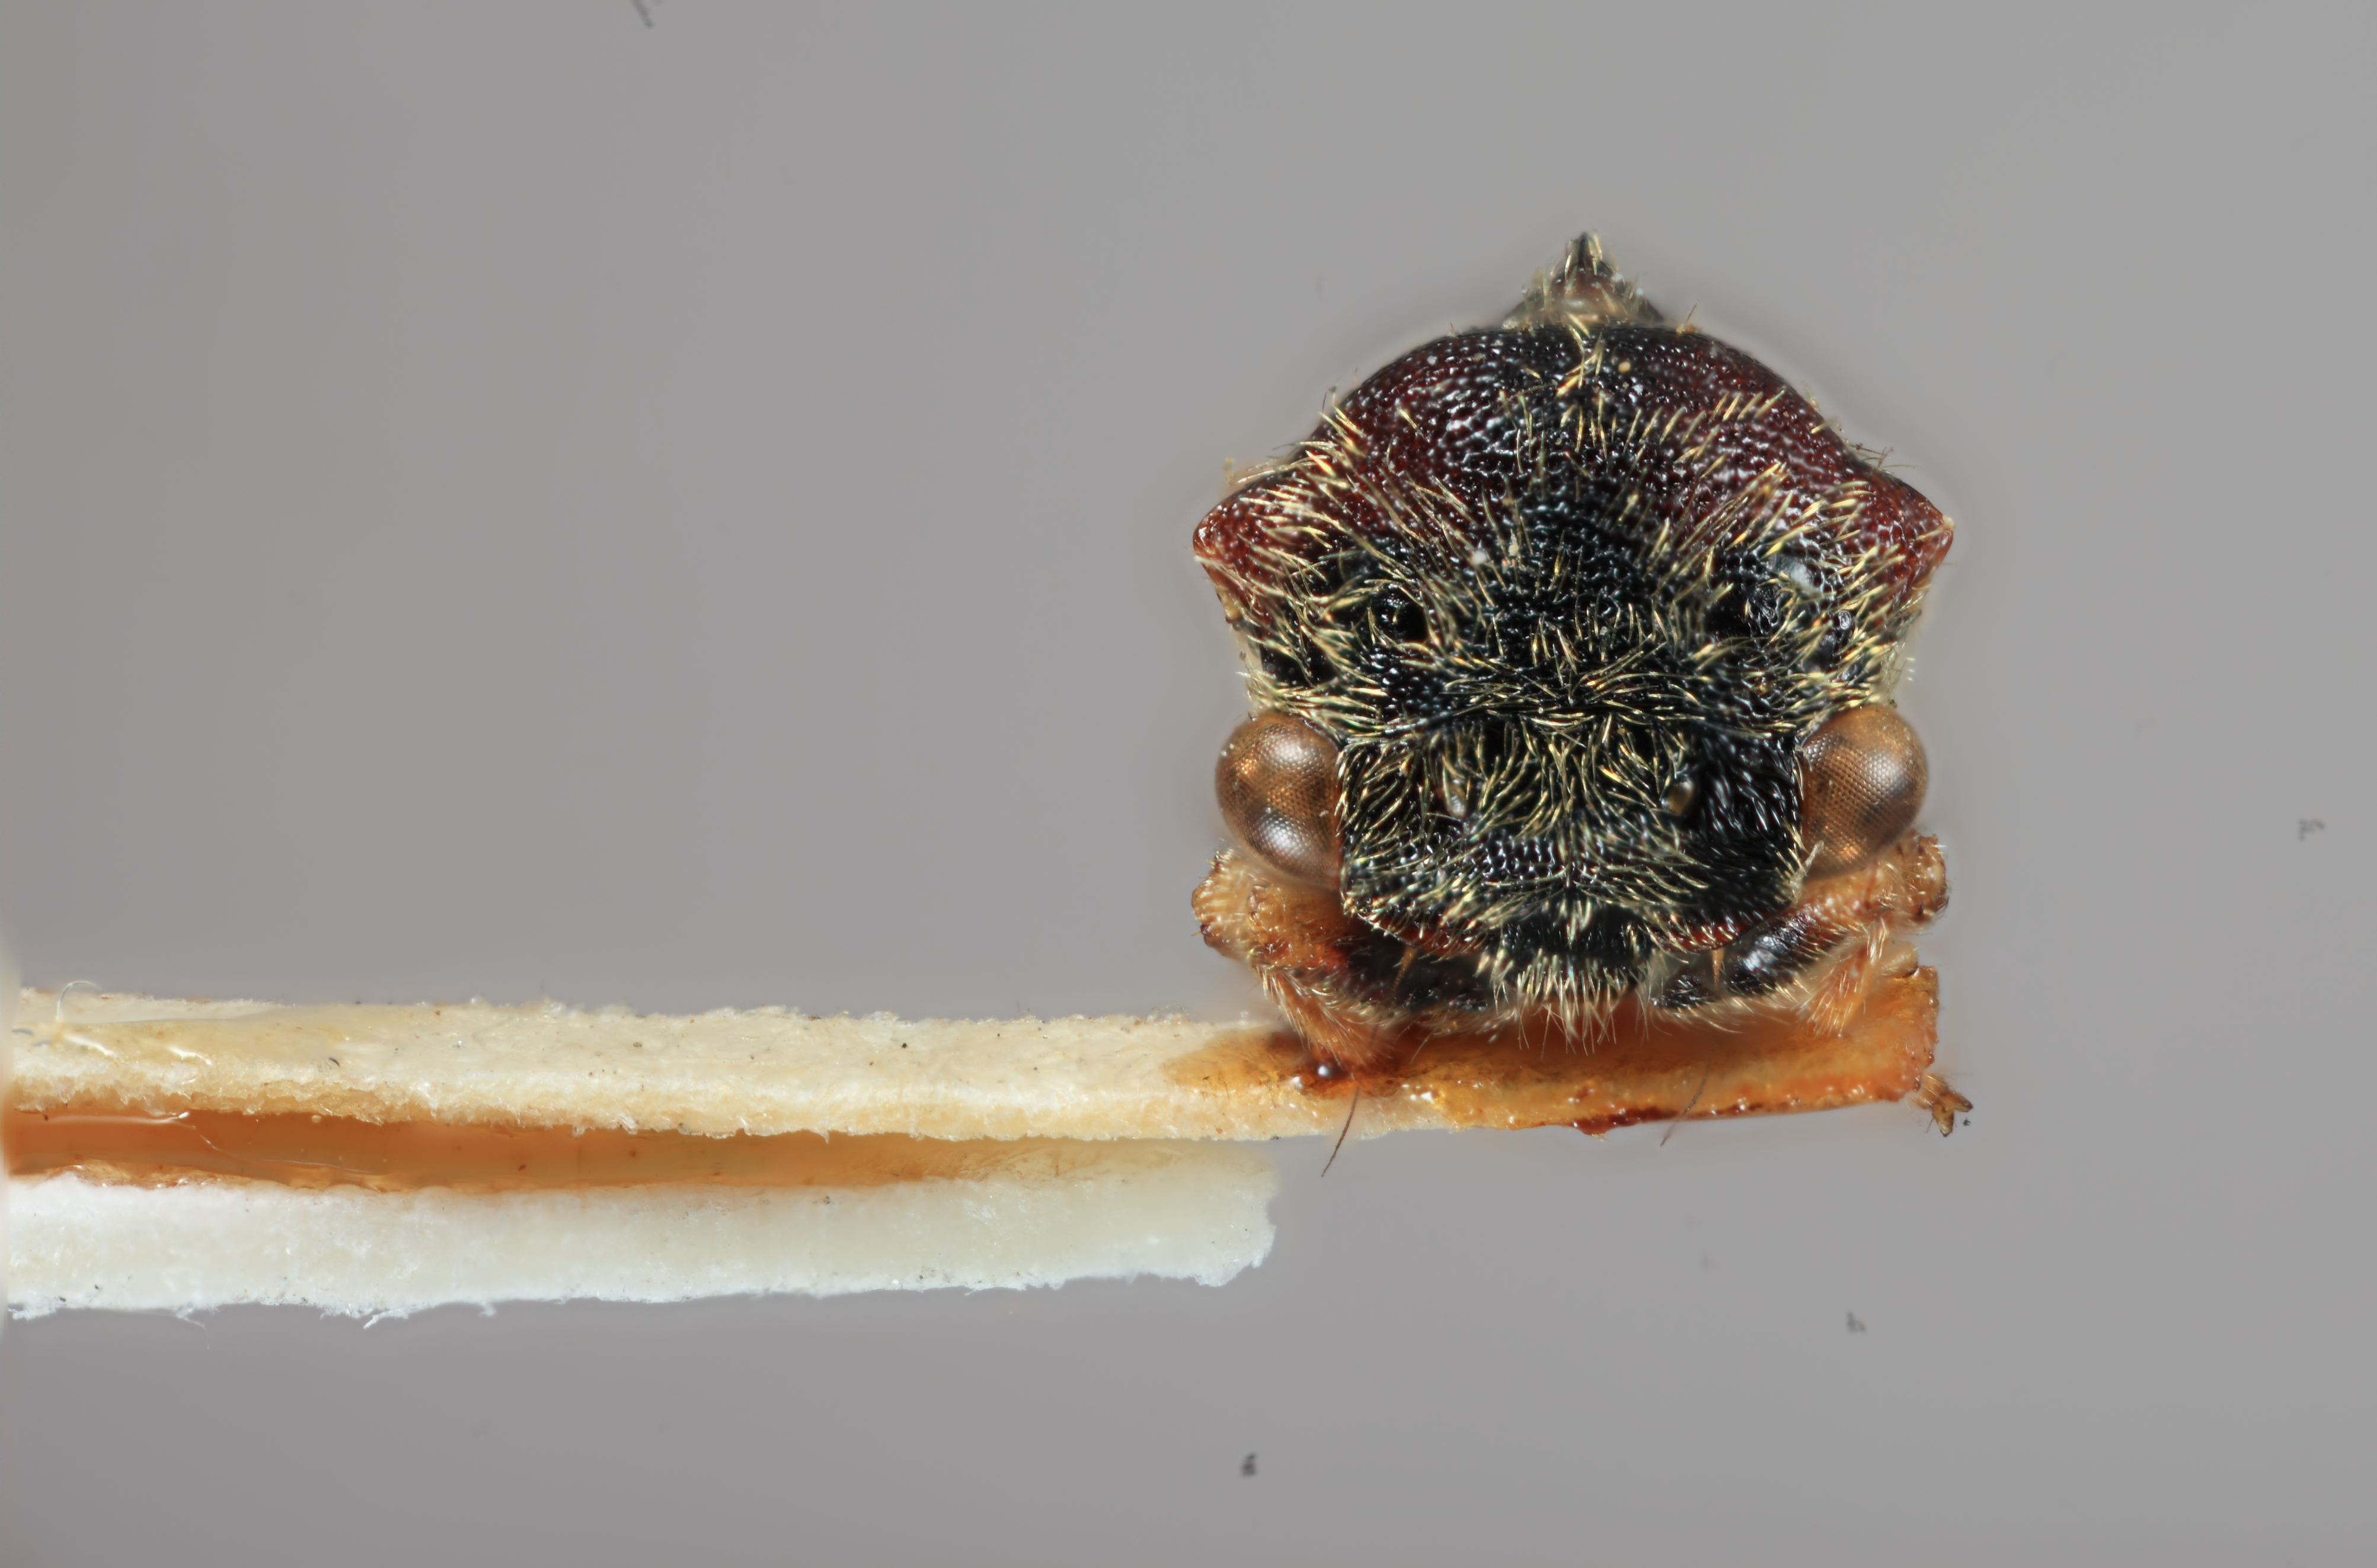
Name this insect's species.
Gargara maculipennis
